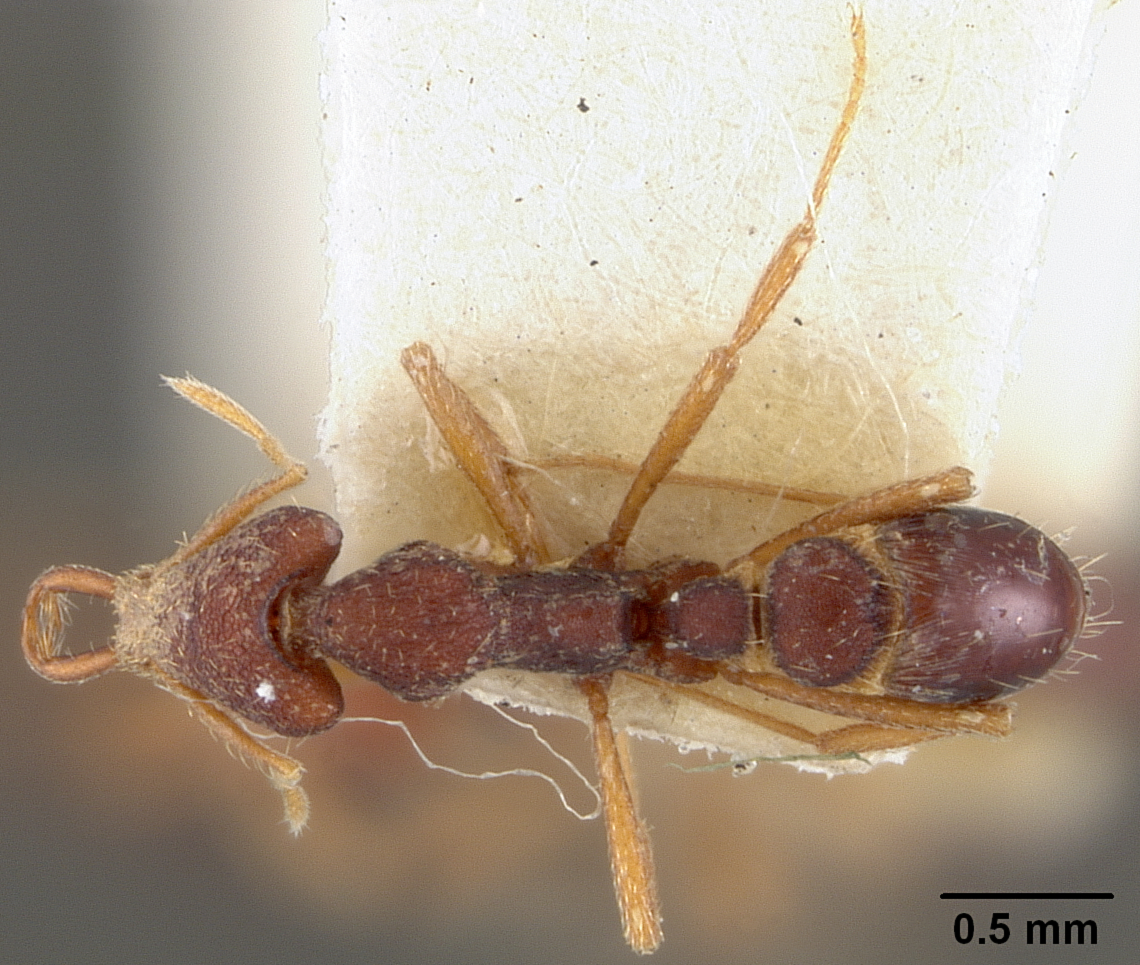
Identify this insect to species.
Strumigenys wheeleri
